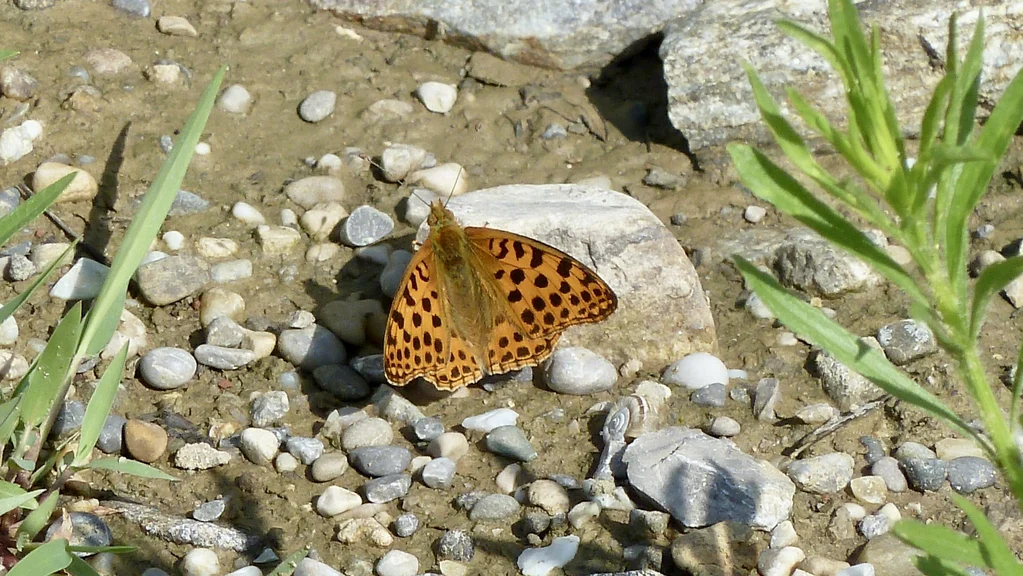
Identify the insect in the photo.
Issoria lathonia
